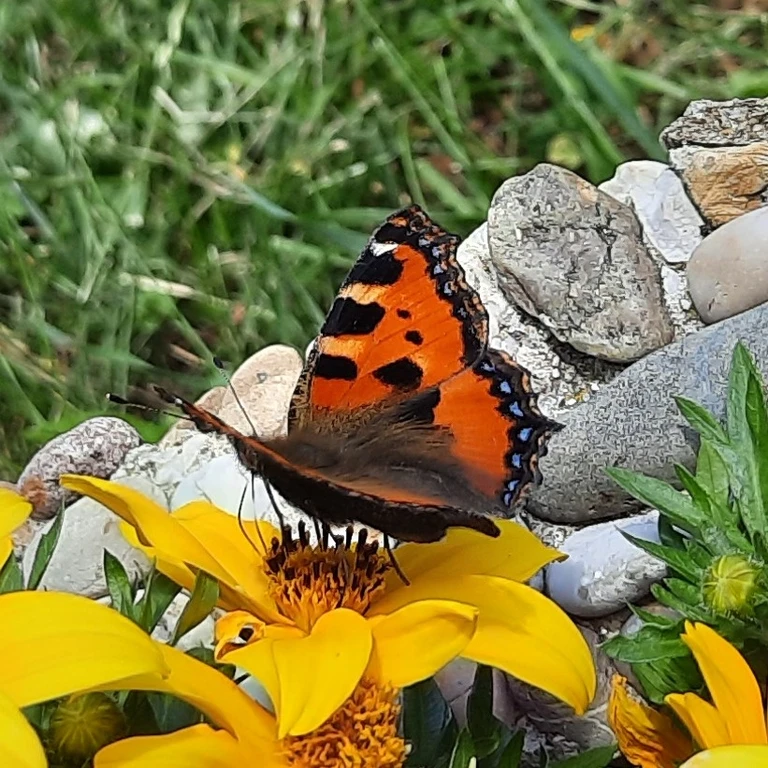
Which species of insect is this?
Aglais urticae
